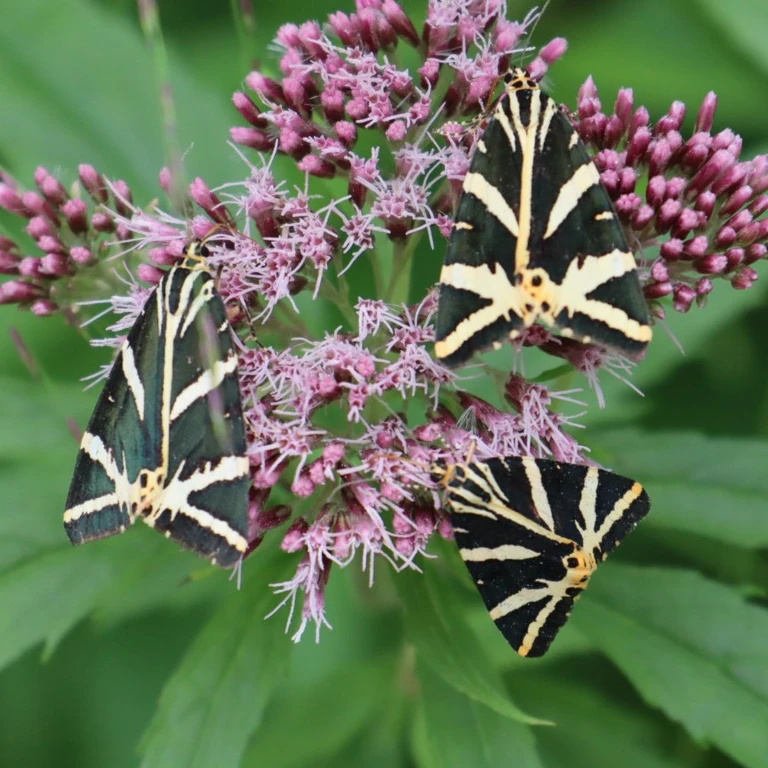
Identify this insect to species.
Euplagia quadripunctaria
